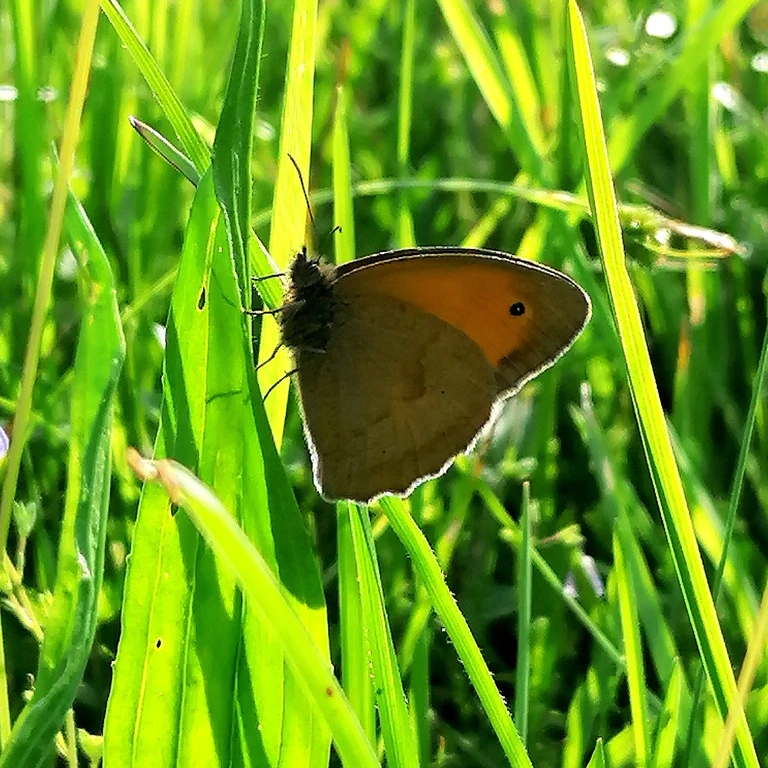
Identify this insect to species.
Maniola jurtina
